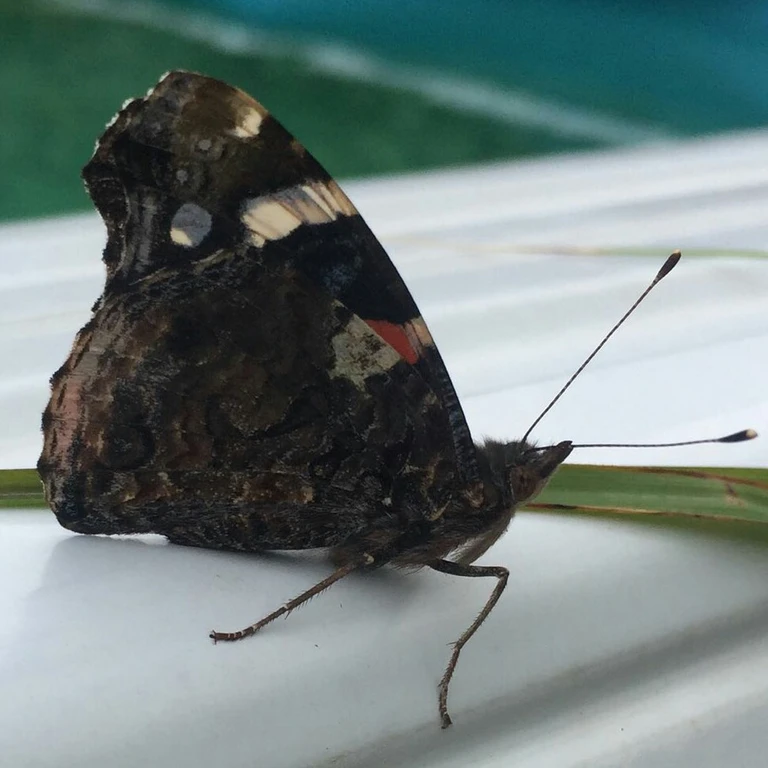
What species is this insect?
Vanessa atalanta
